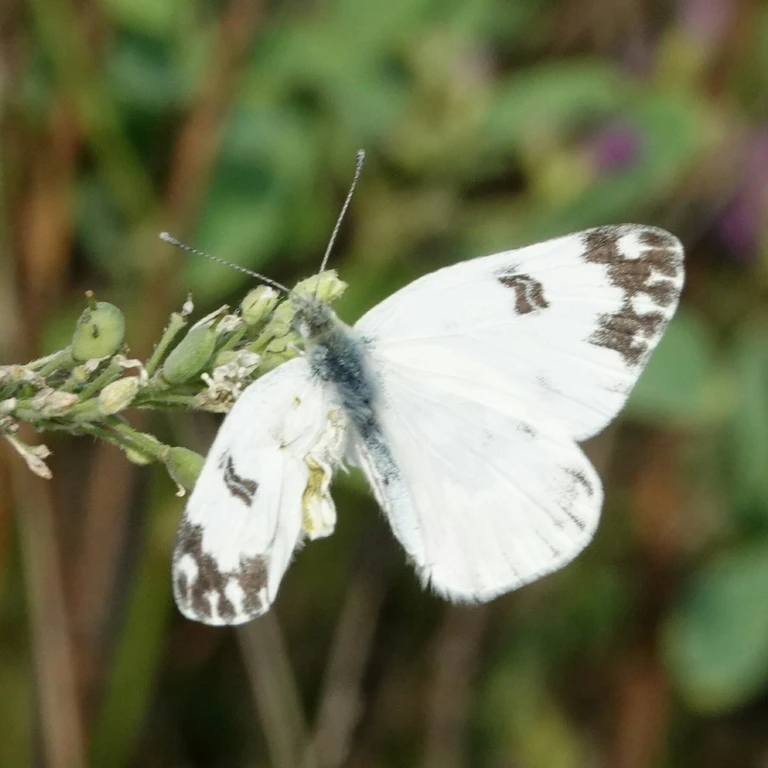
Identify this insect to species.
Pontia edusa
